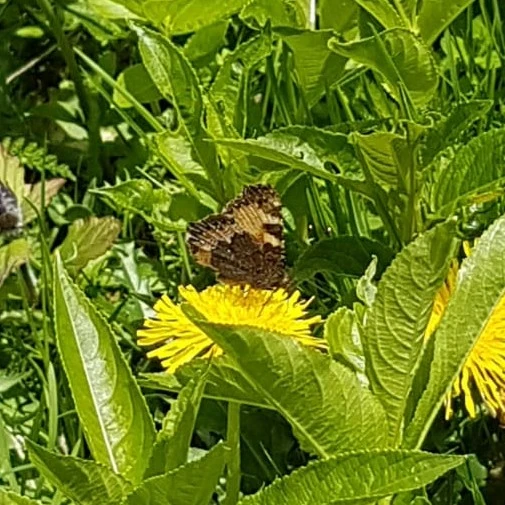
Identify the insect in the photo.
Aglais urticae
